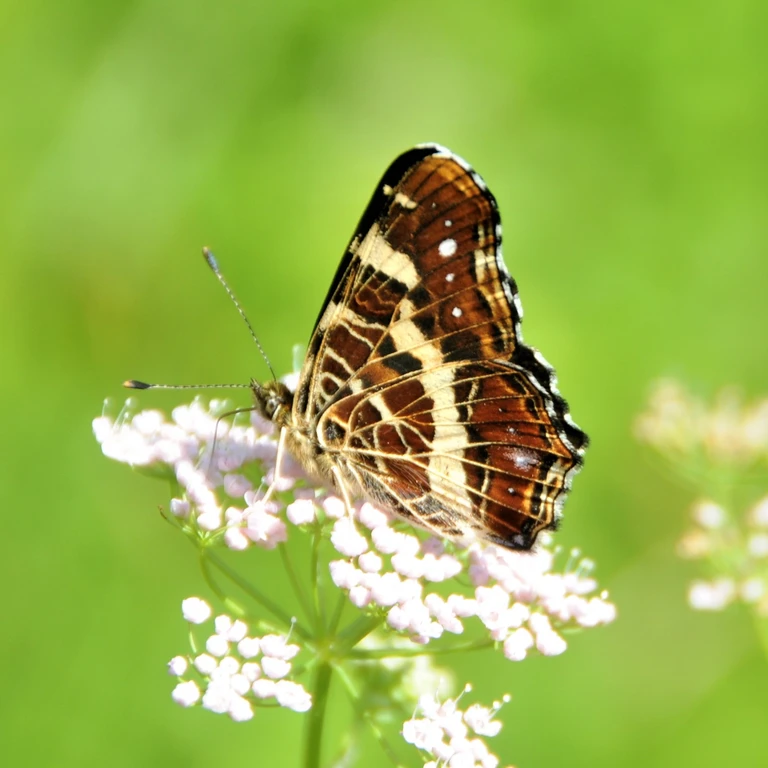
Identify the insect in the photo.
Araschnia levana
